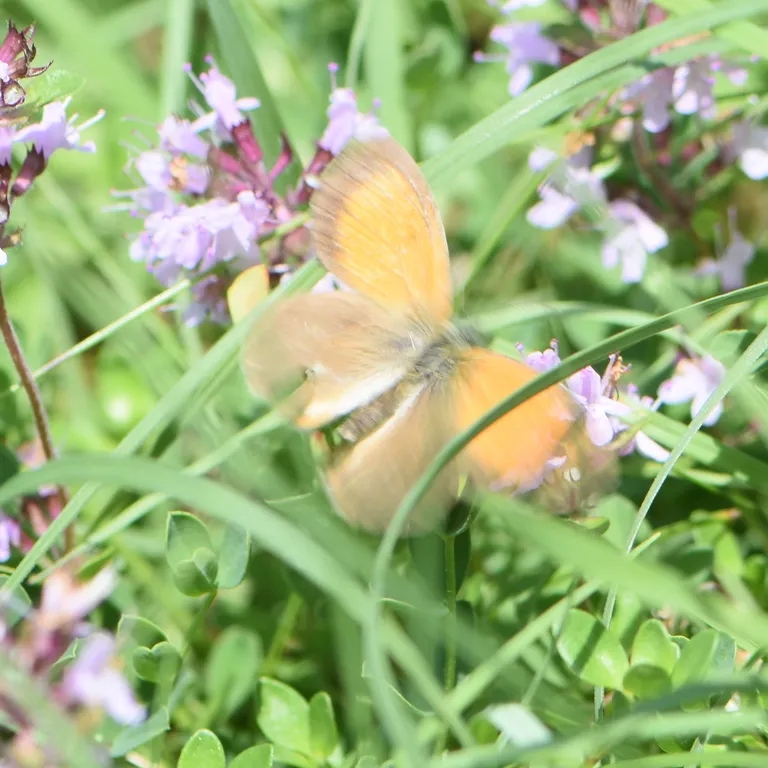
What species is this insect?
Coenonympha arcania
